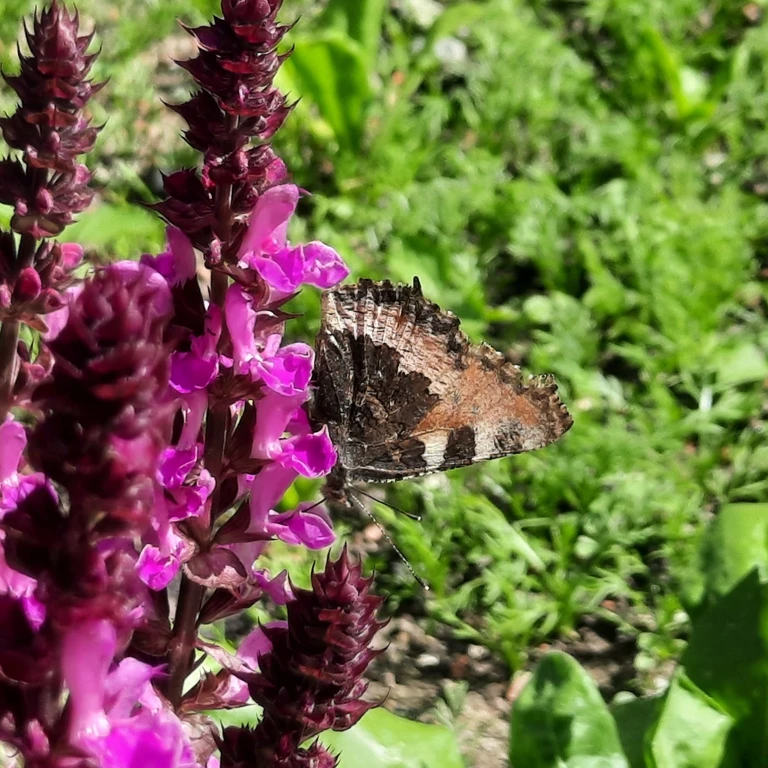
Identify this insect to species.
Aglais urticae
